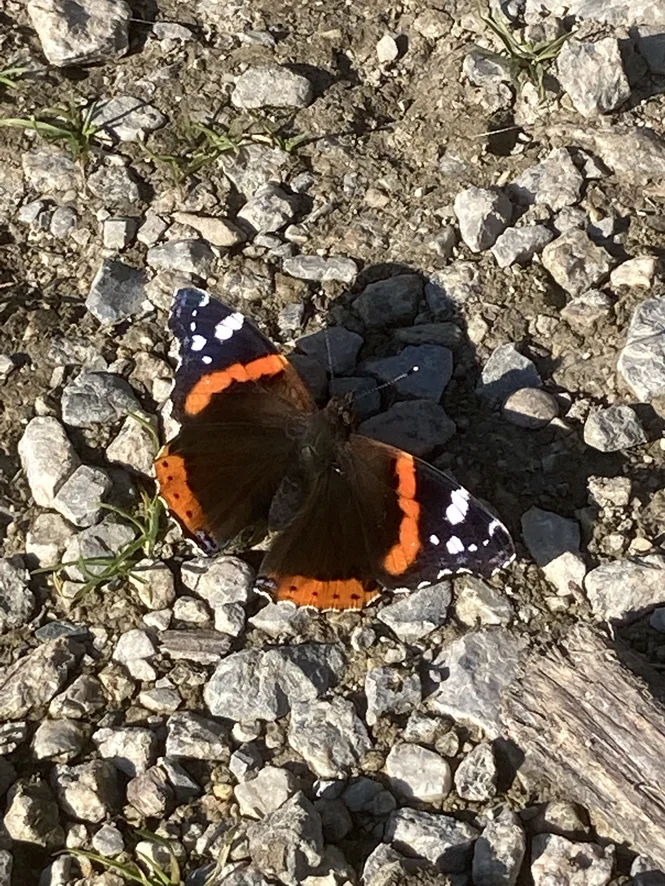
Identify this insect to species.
Vanessa atalanta
